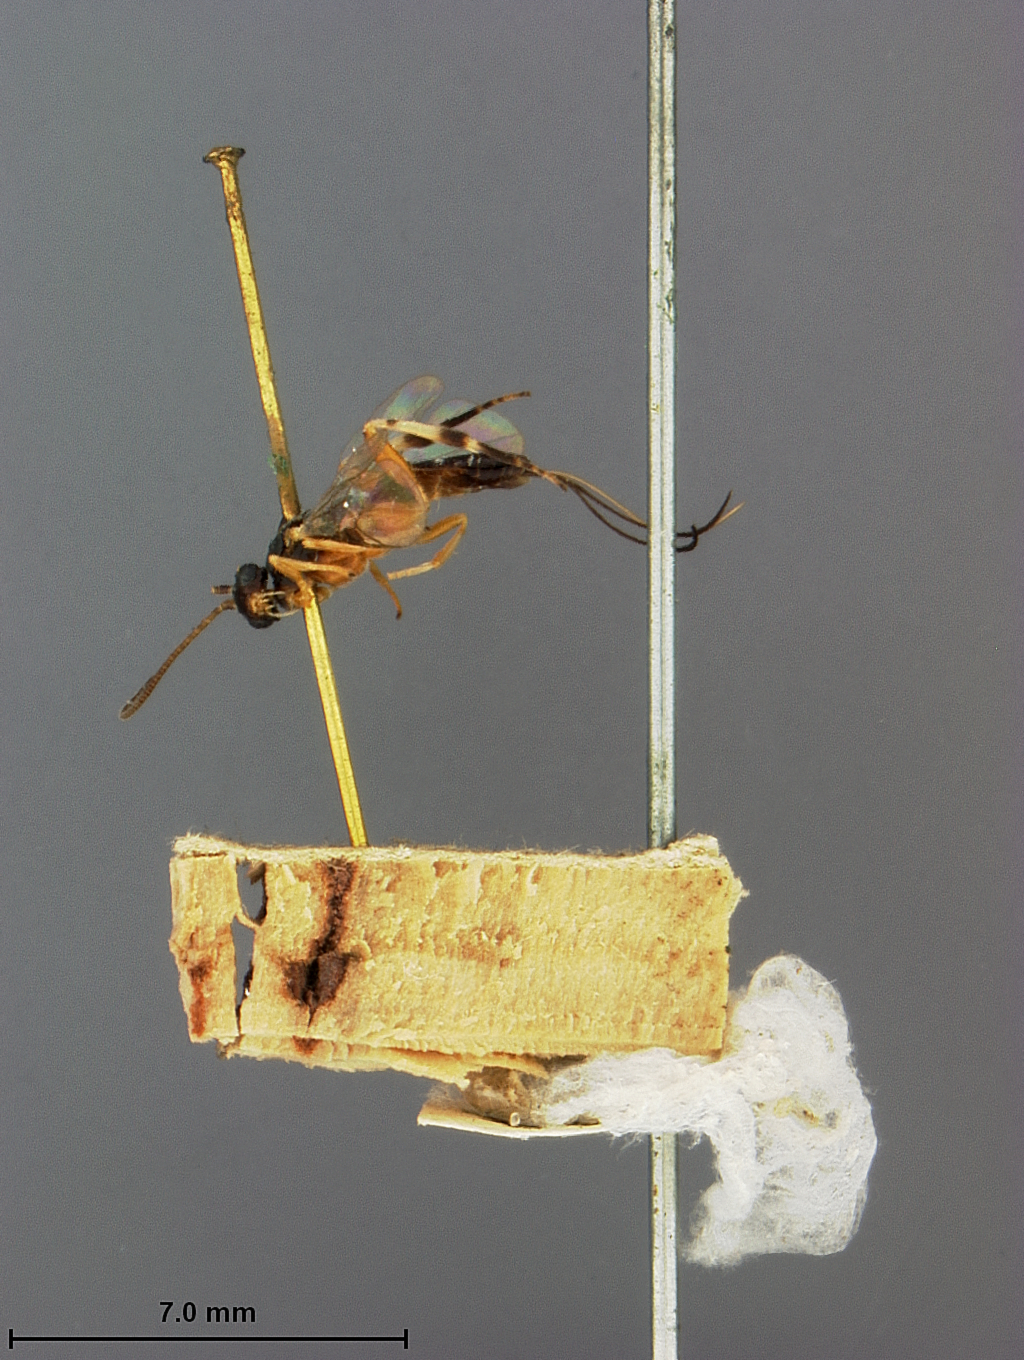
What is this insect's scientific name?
Microdus albocinctus
